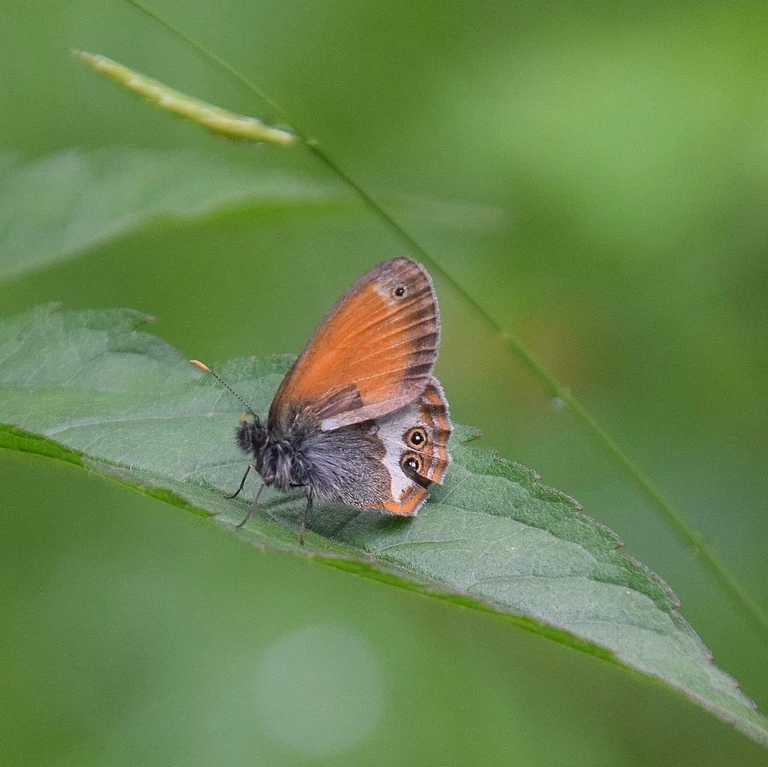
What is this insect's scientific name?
Coenonympha arcania
